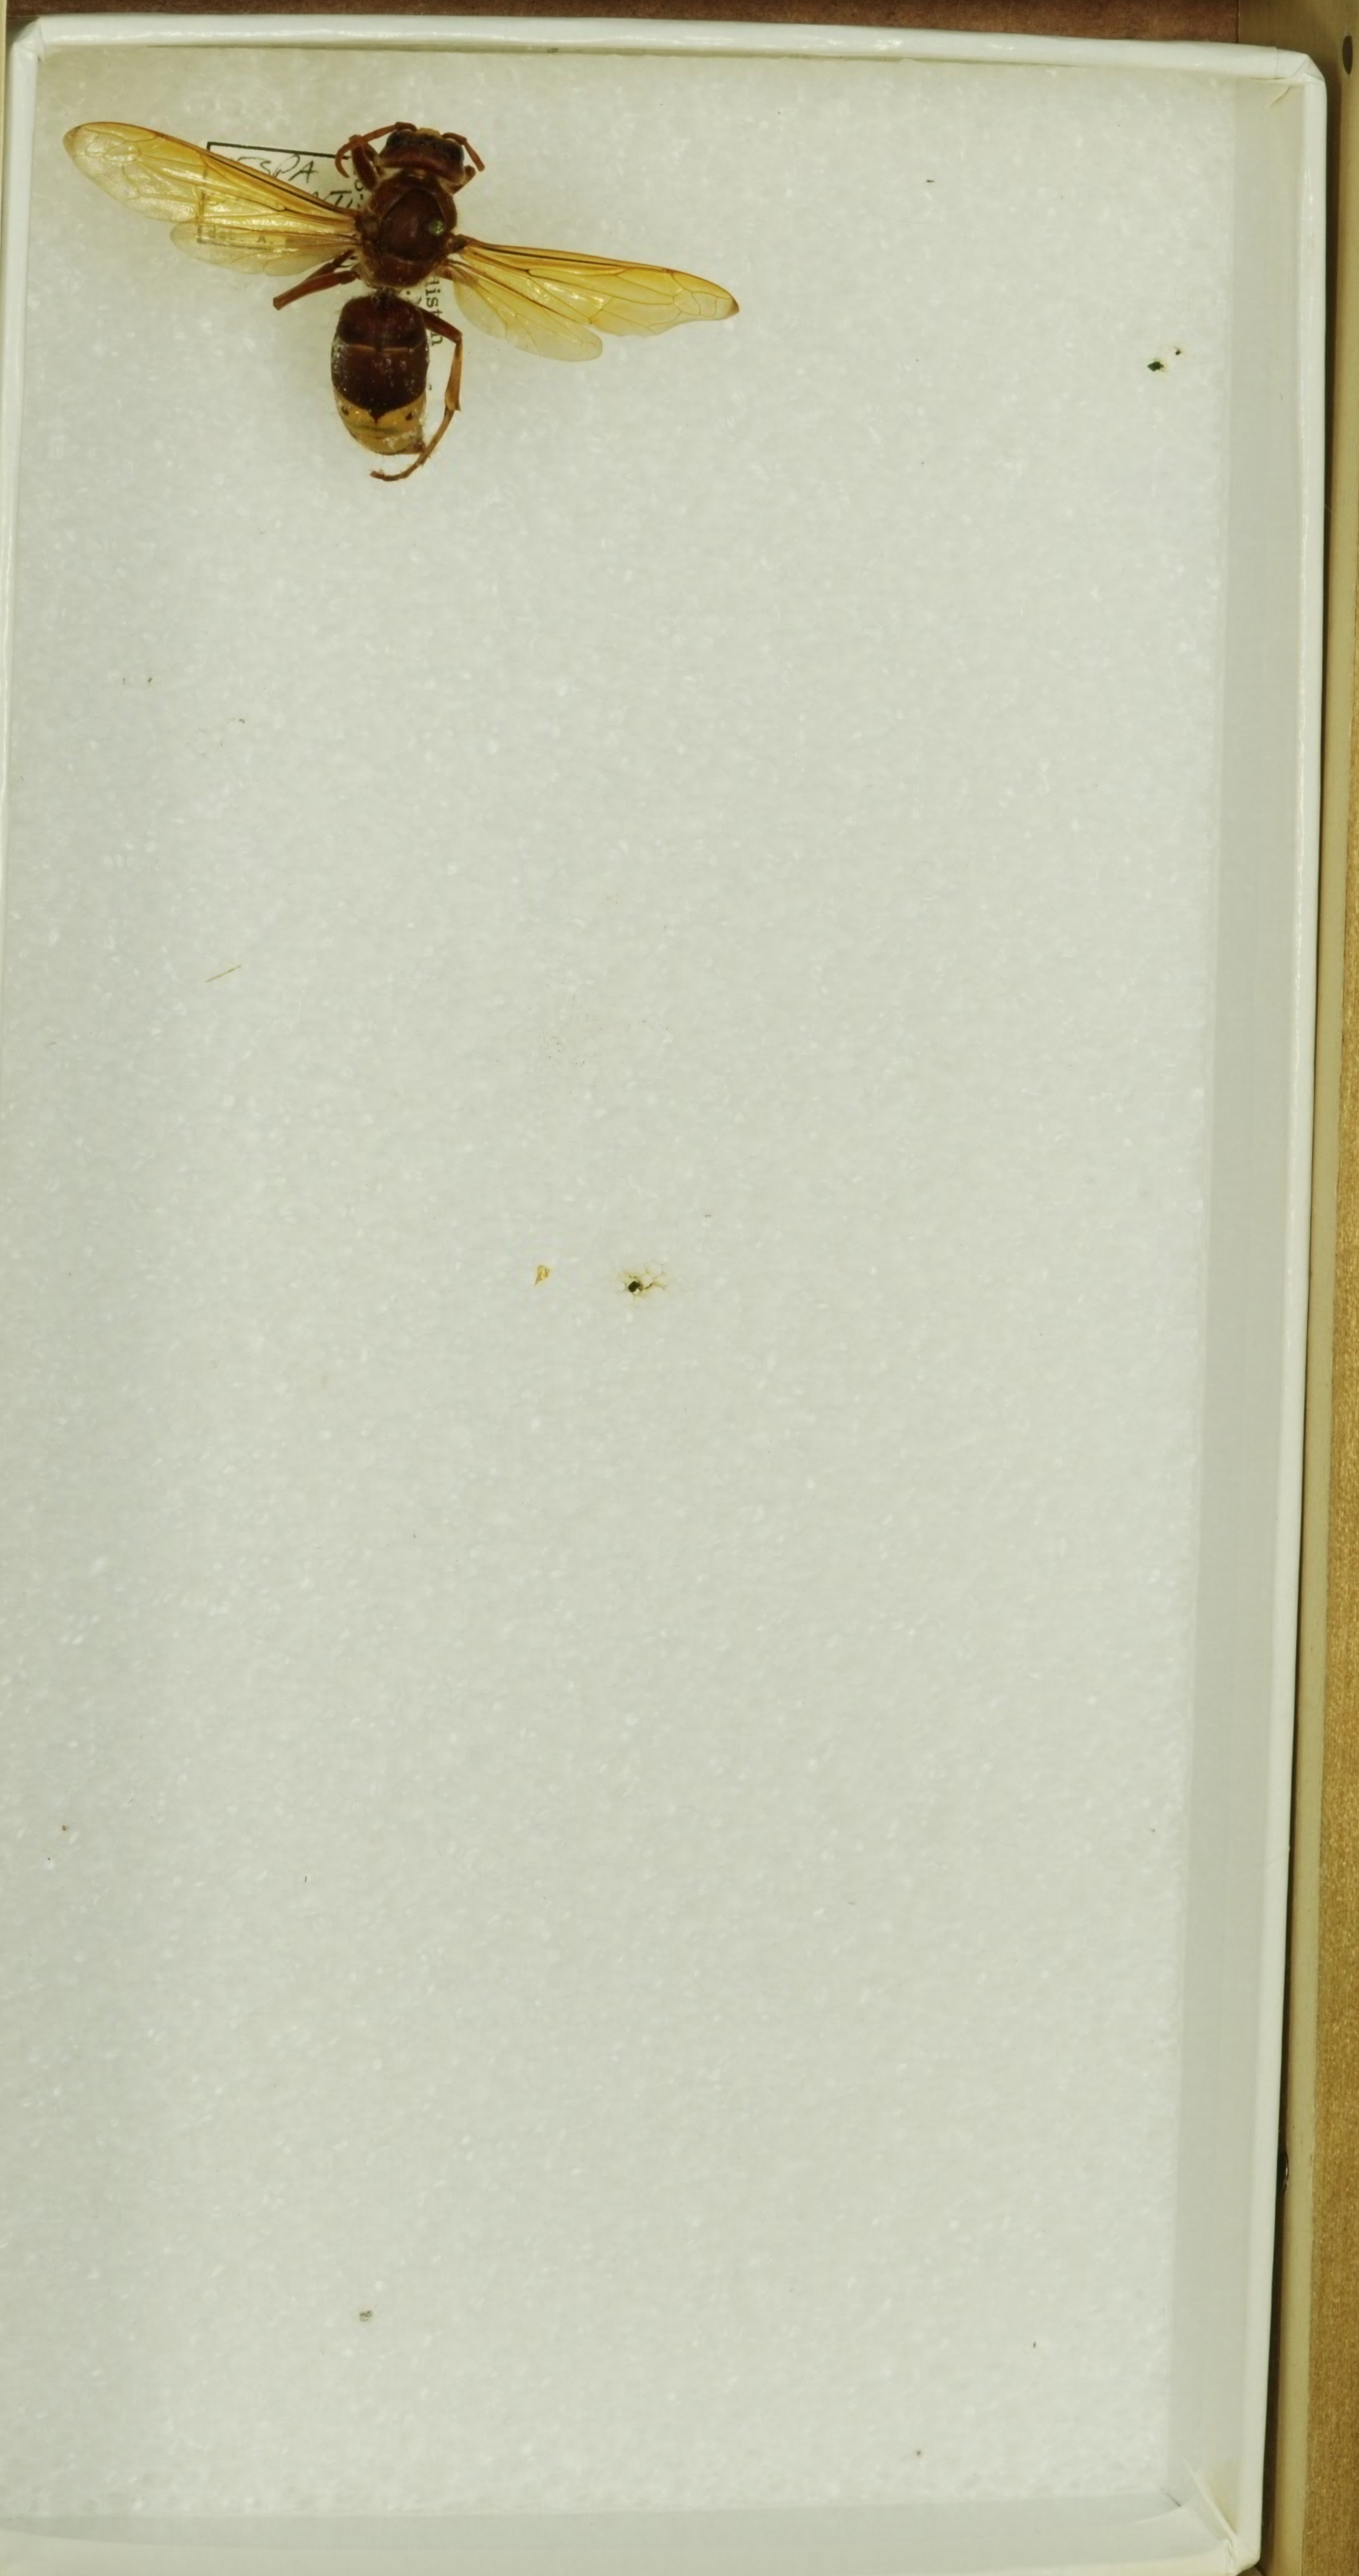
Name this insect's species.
Vespa orientalis
